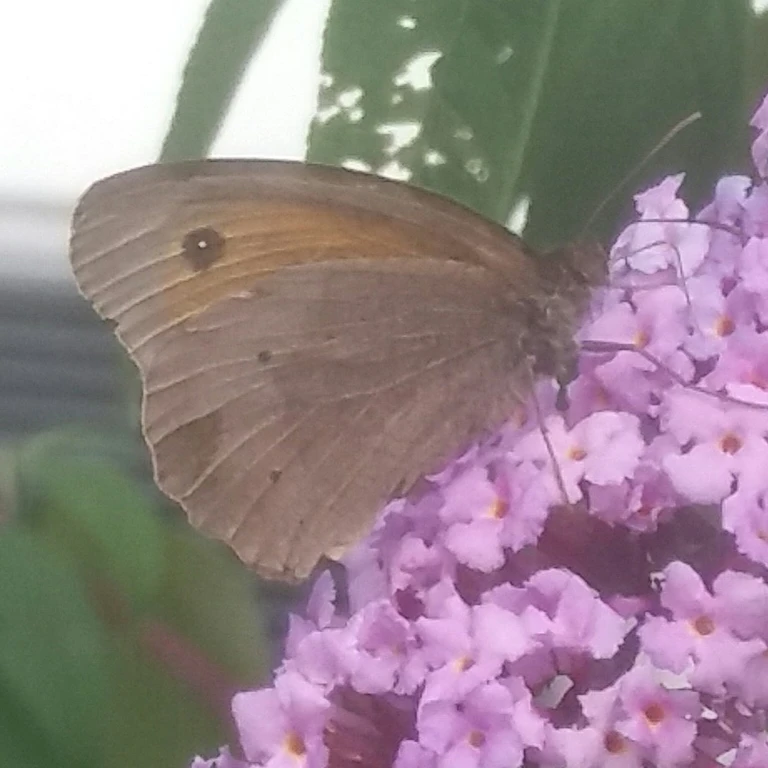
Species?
Maniola jurtina
